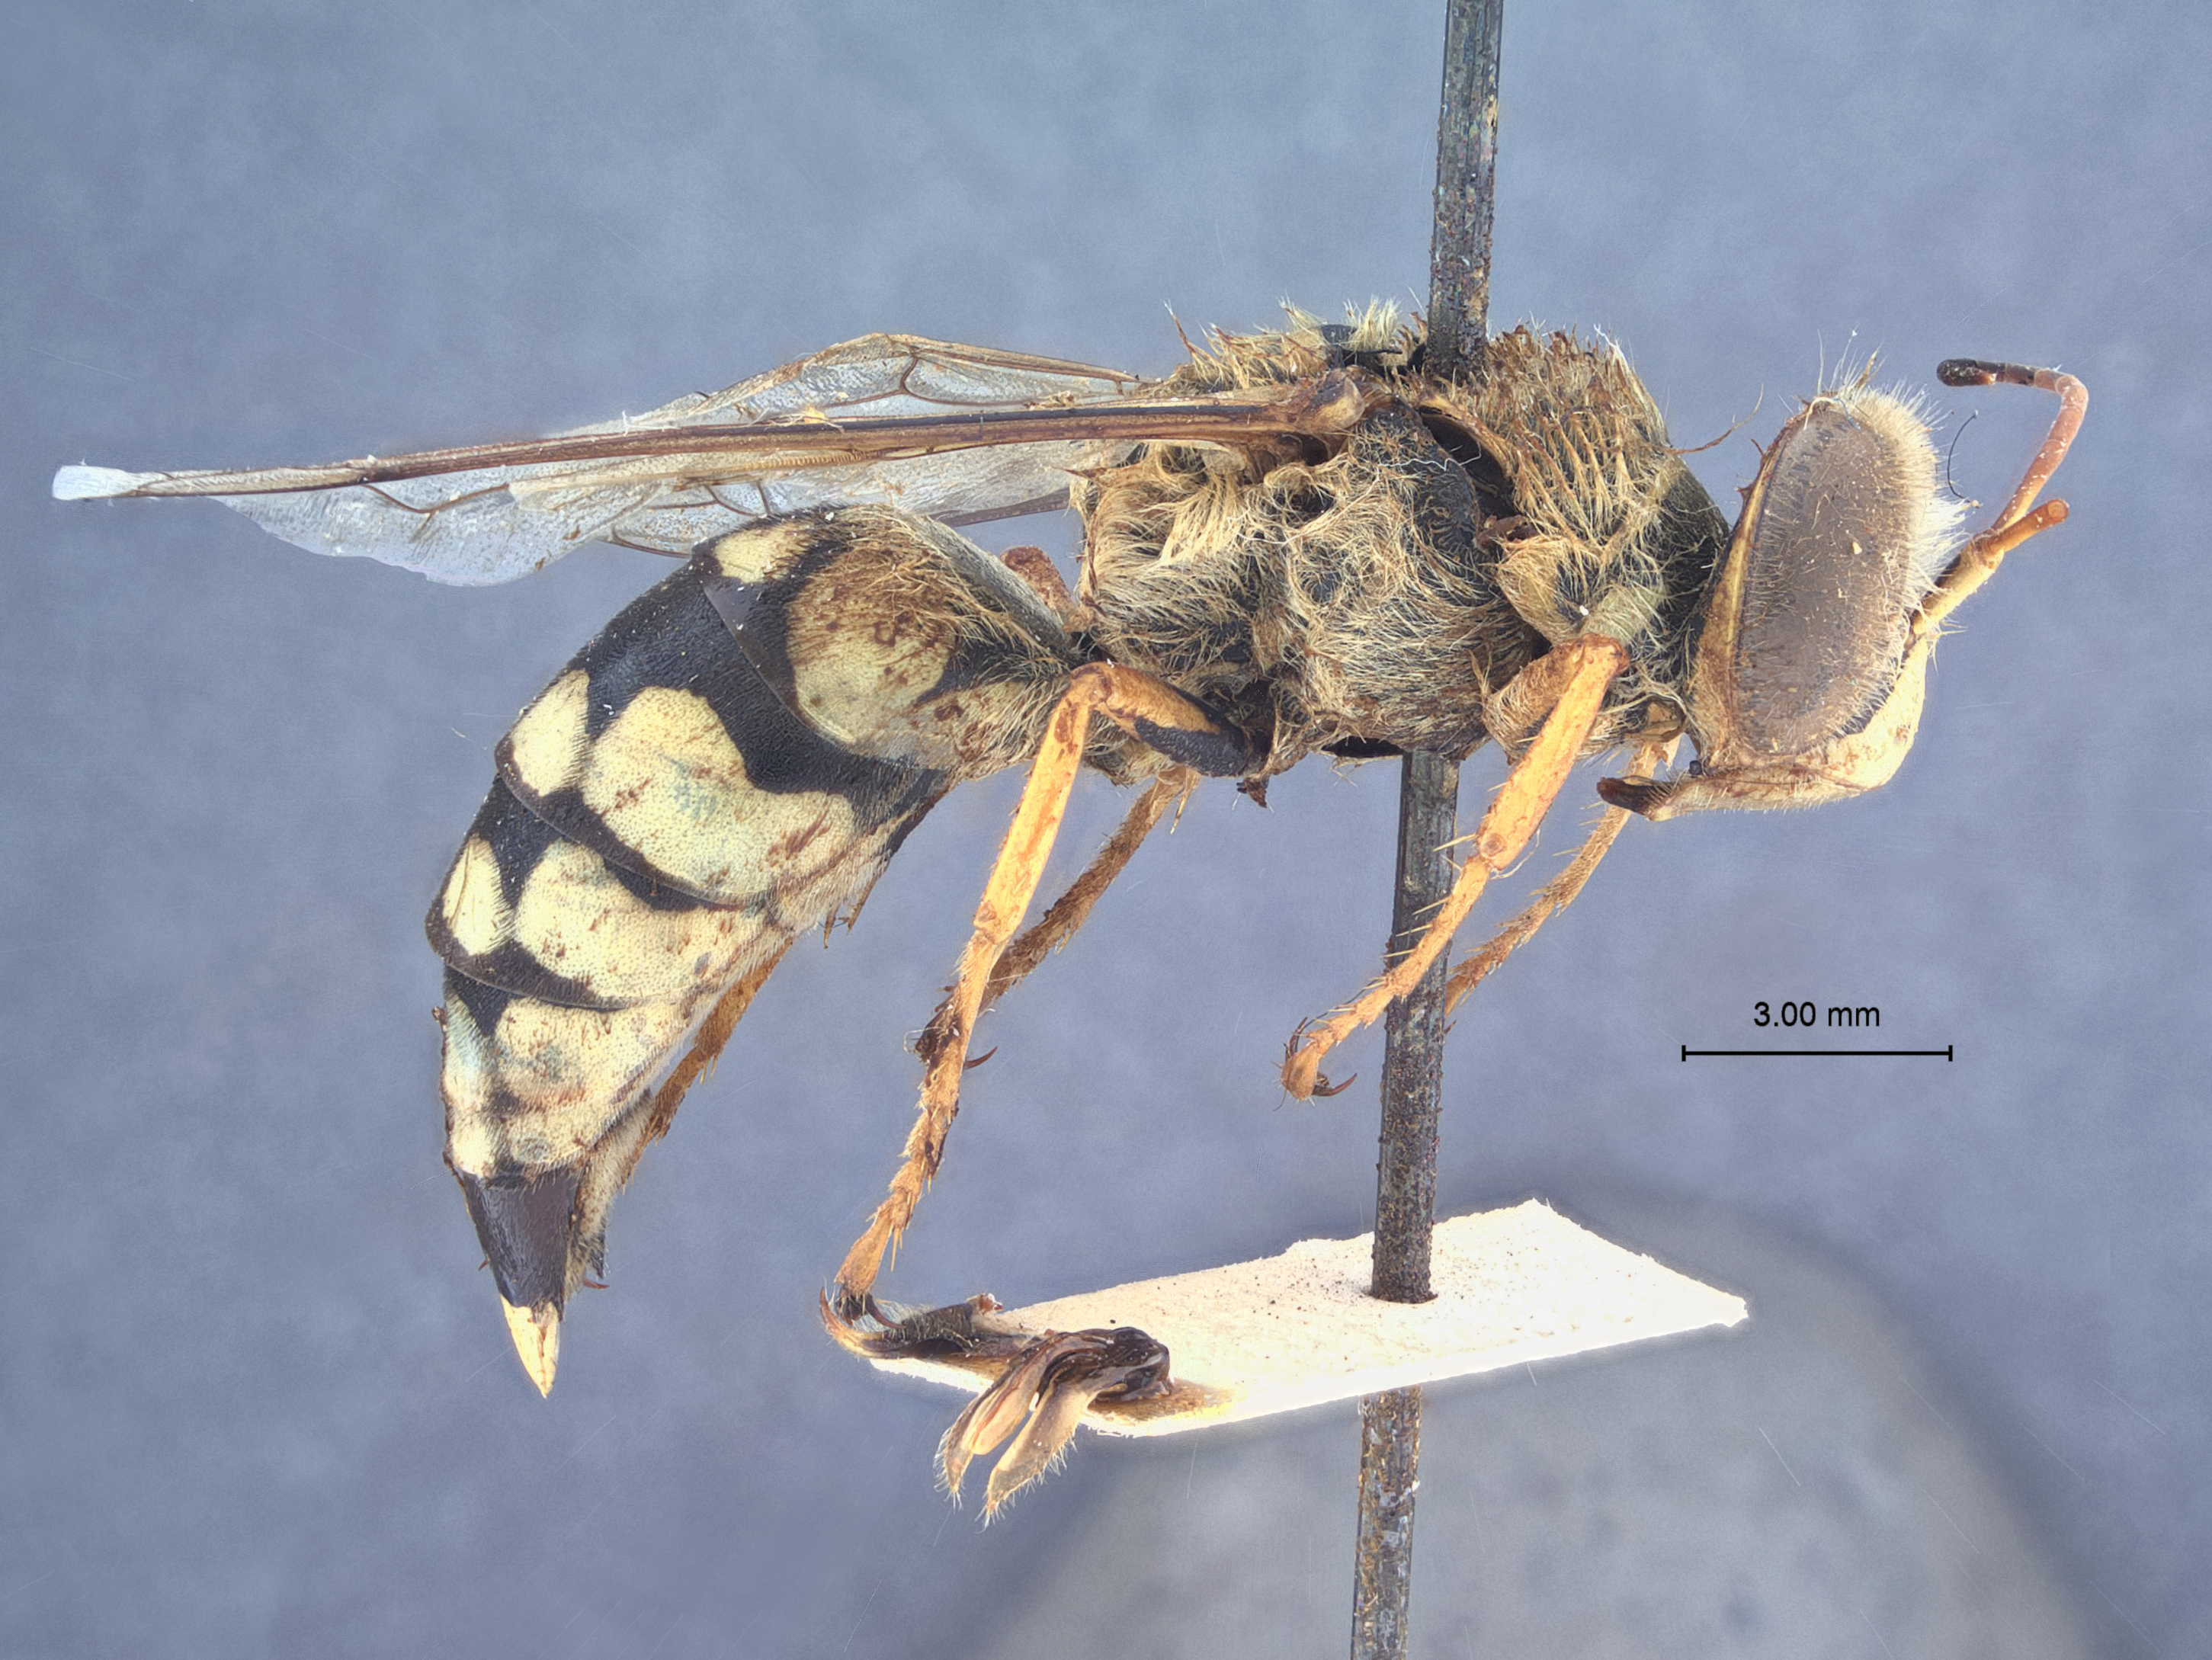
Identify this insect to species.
Trichostictia brunneri
